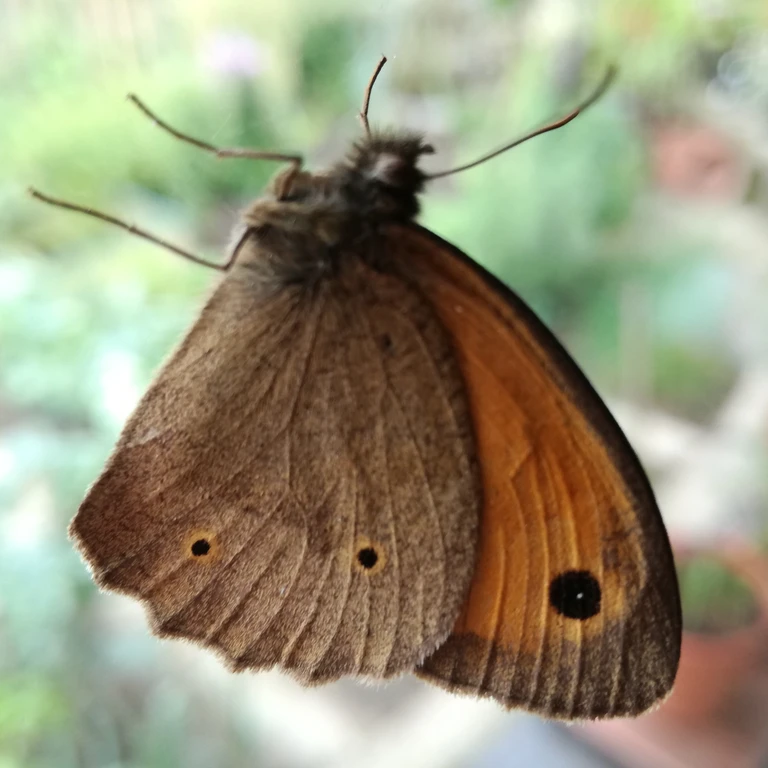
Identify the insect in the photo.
Maniola jurtina
